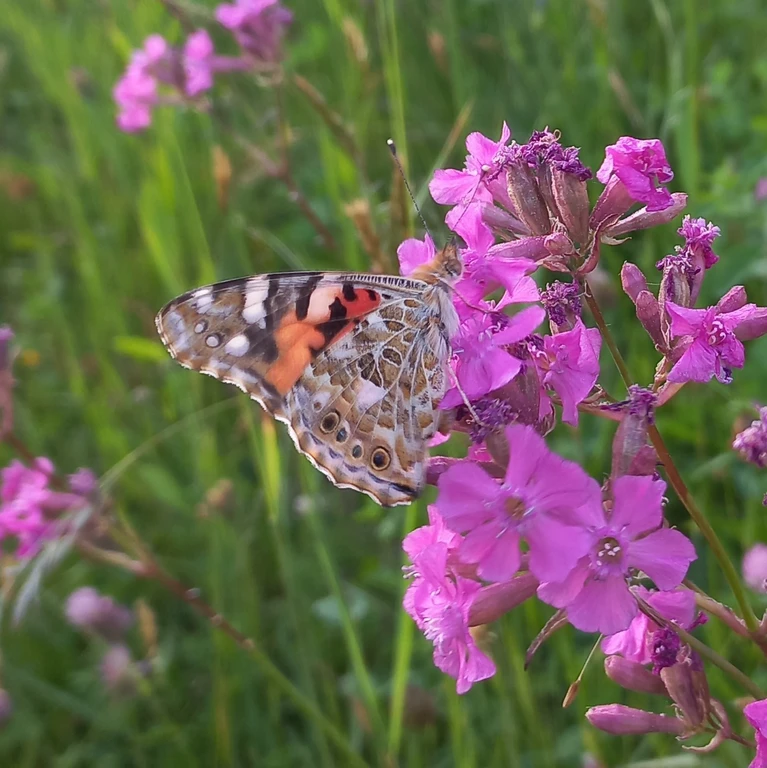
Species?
Vanessa cardui
